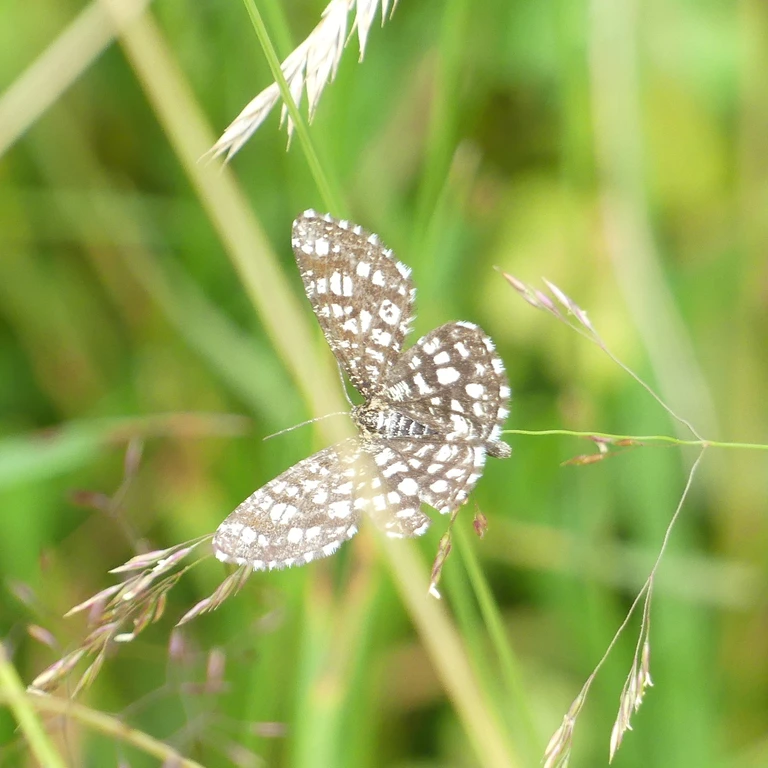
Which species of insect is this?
Chiasmia clathrata
